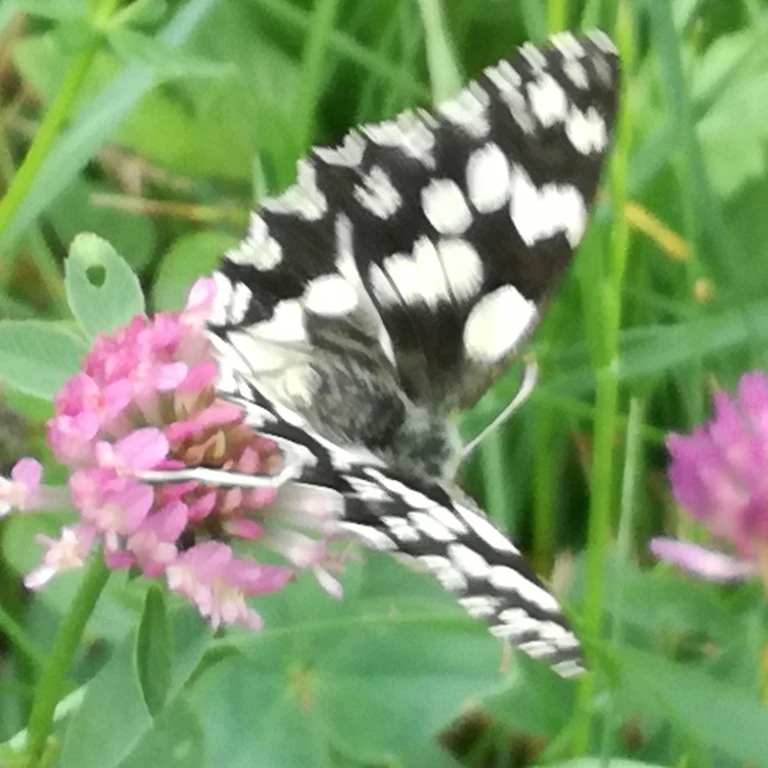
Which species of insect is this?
Melanargia galathea
